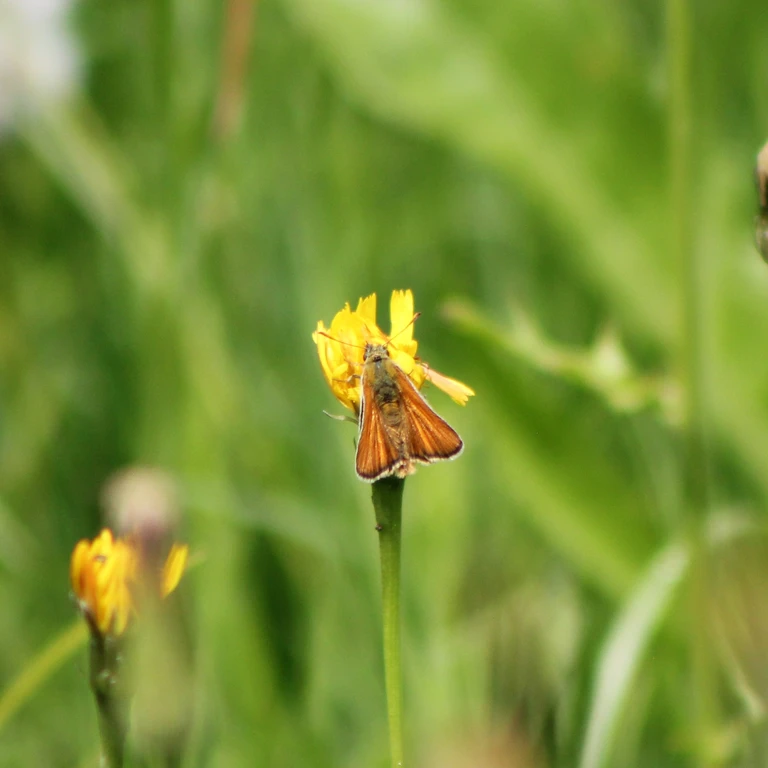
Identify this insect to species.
Thymelicus sylvestris
